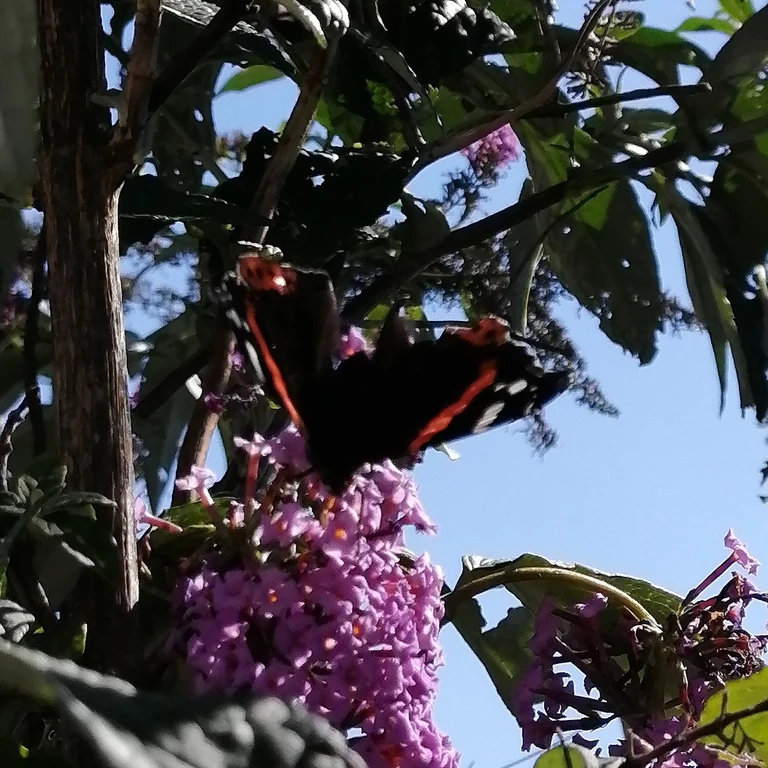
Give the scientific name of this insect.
Vanessa atalanta
